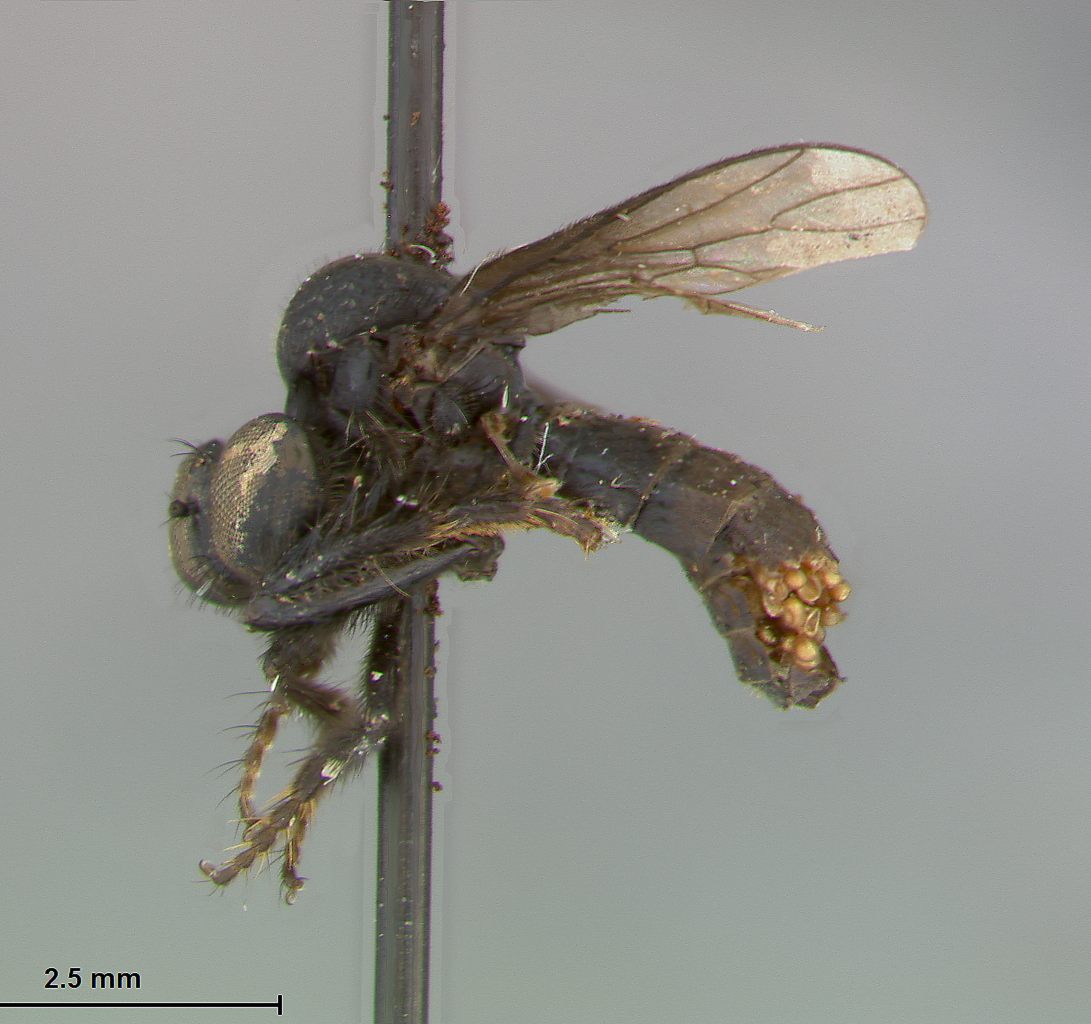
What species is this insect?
Trigonomima canifrons
